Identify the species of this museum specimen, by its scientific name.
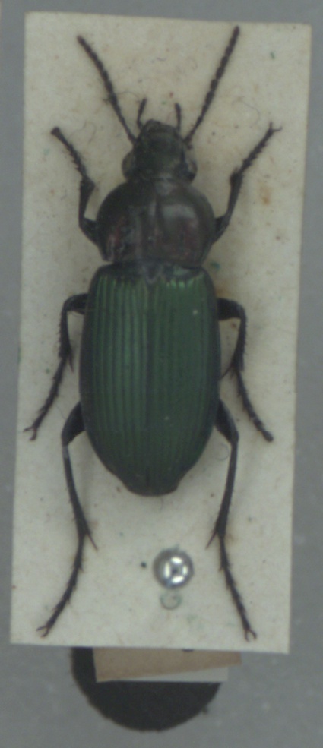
Poecilus kugelanni
